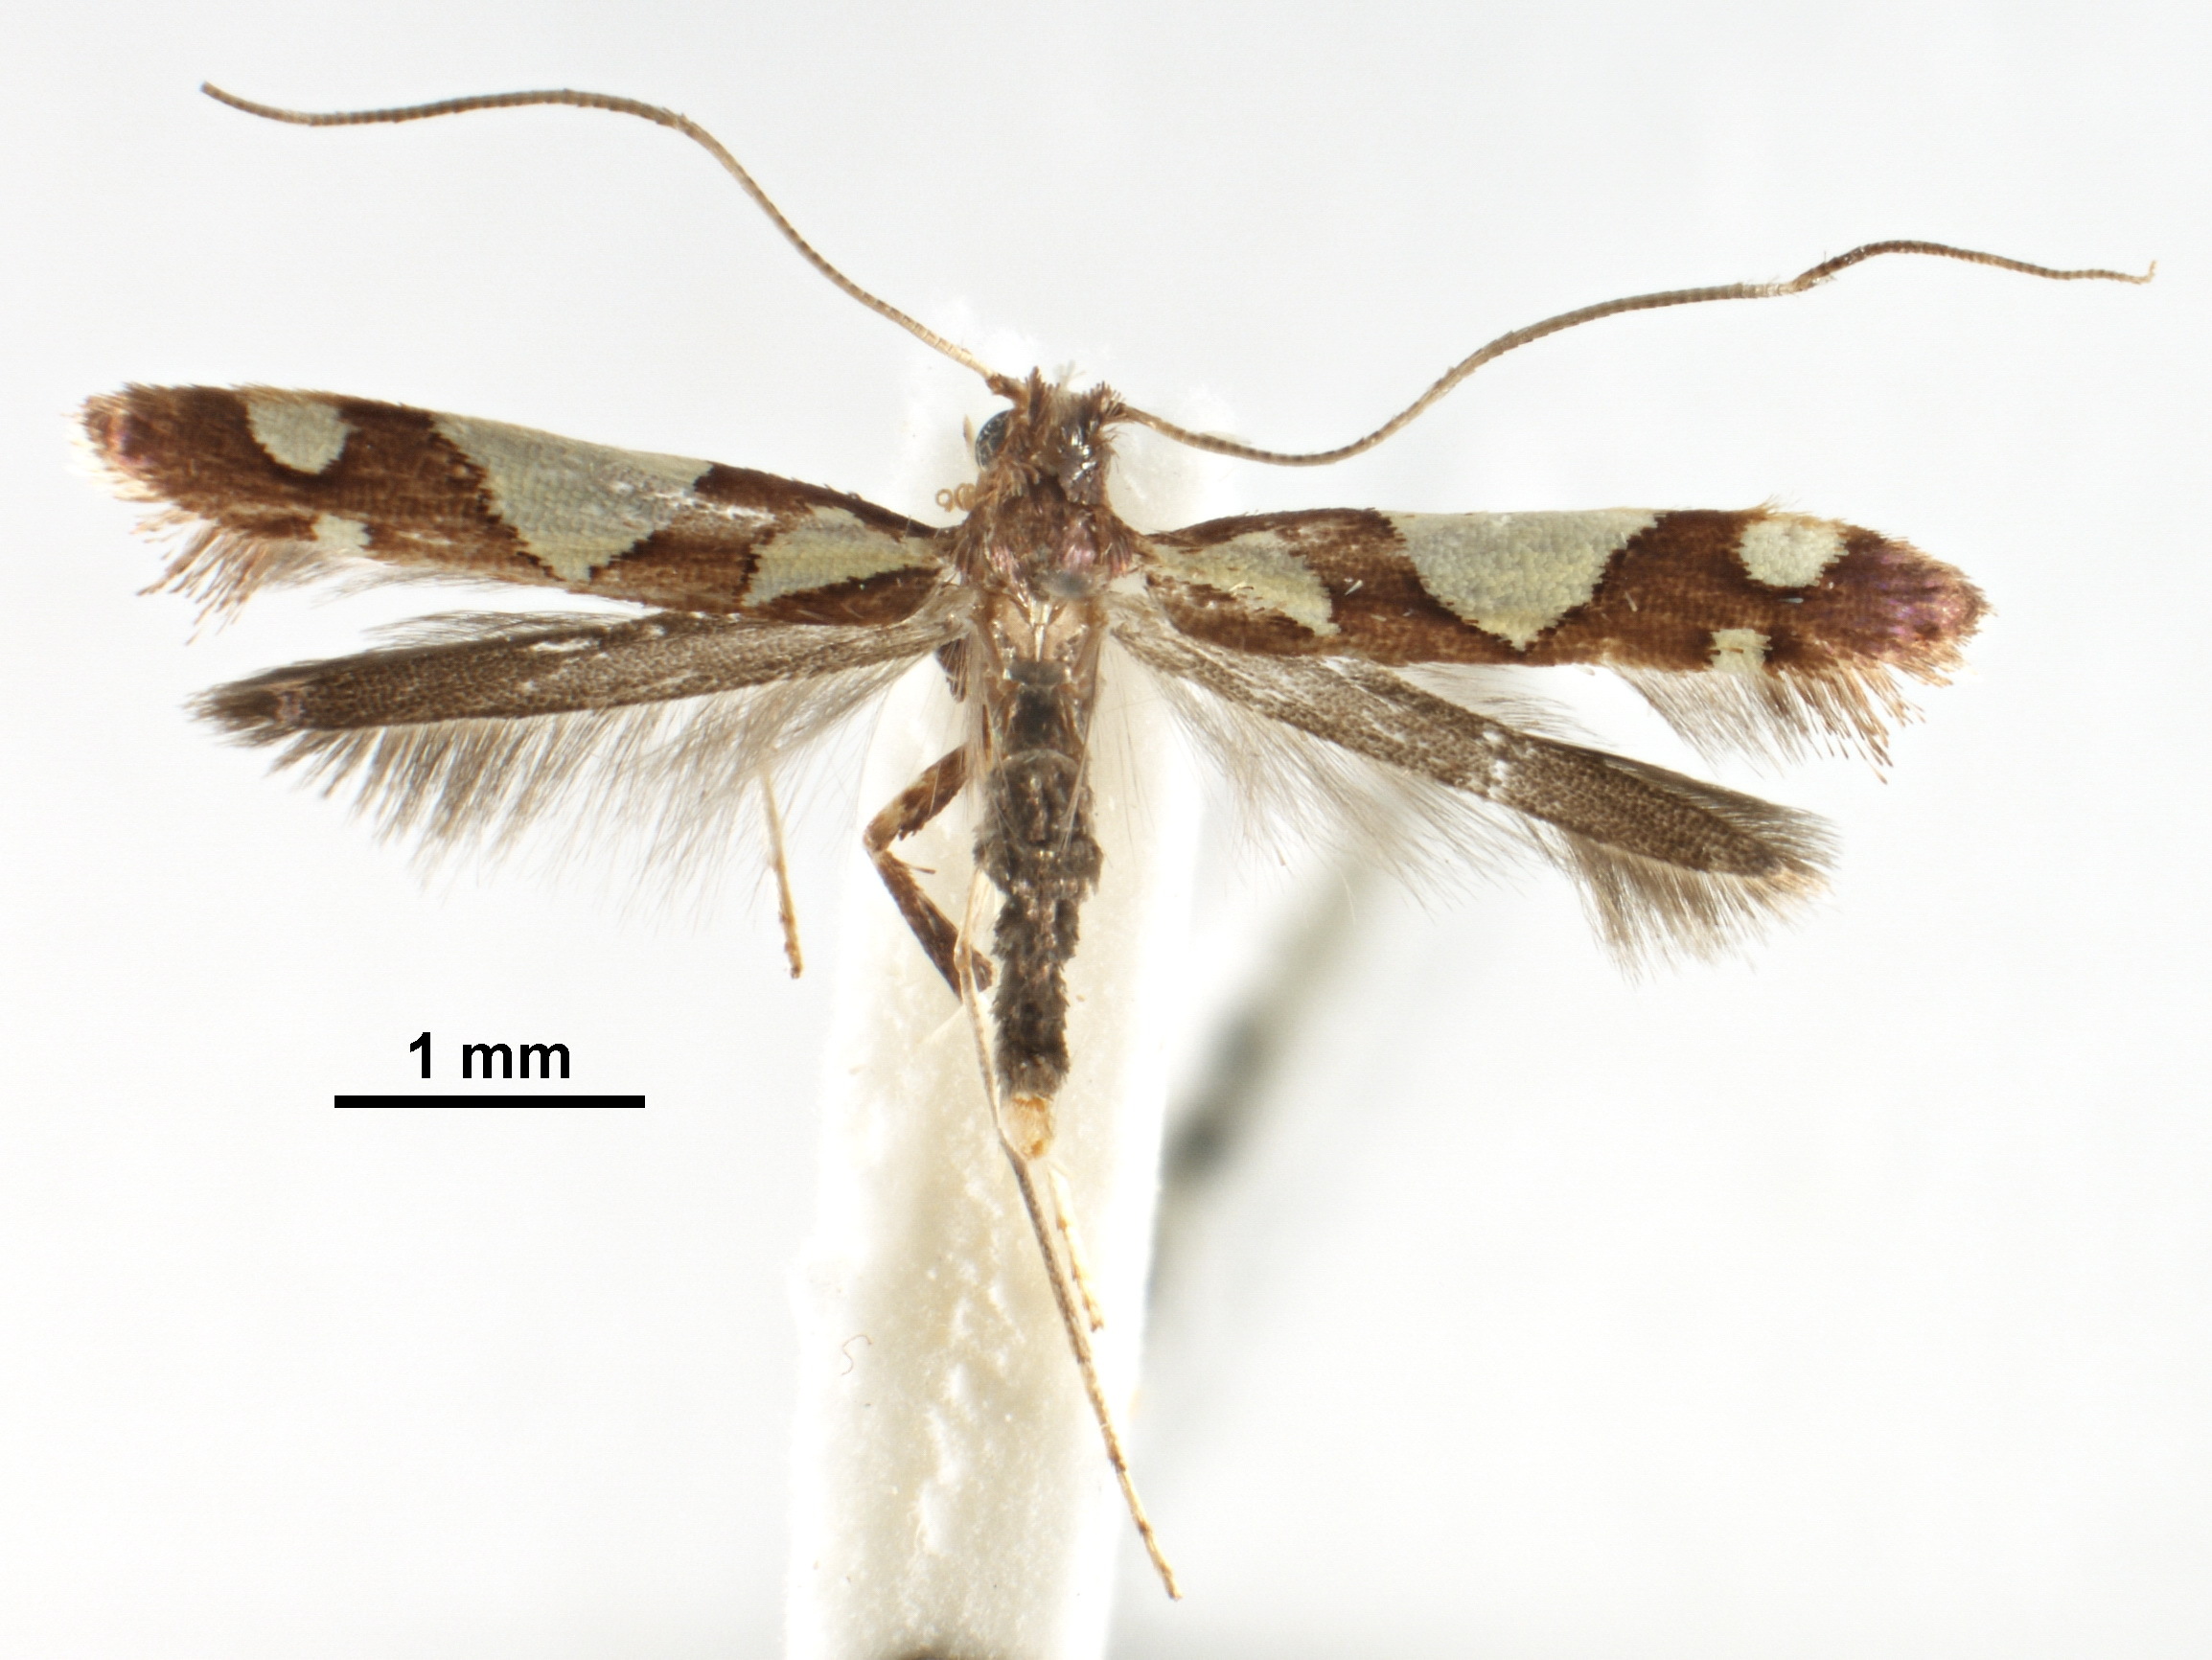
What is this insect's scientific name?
Caloptilia deltanthes
